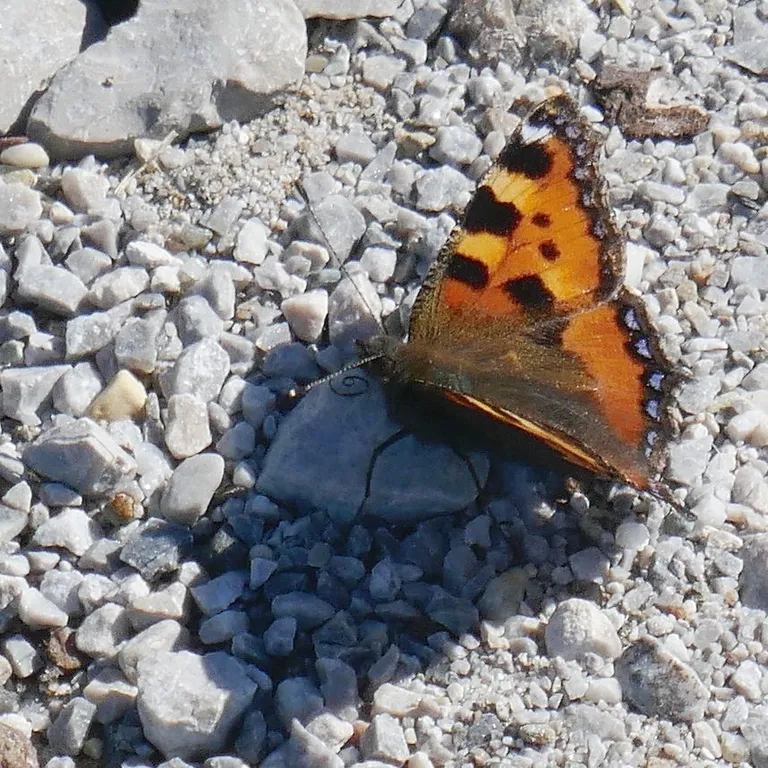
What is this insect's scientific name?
Aglais urticae
